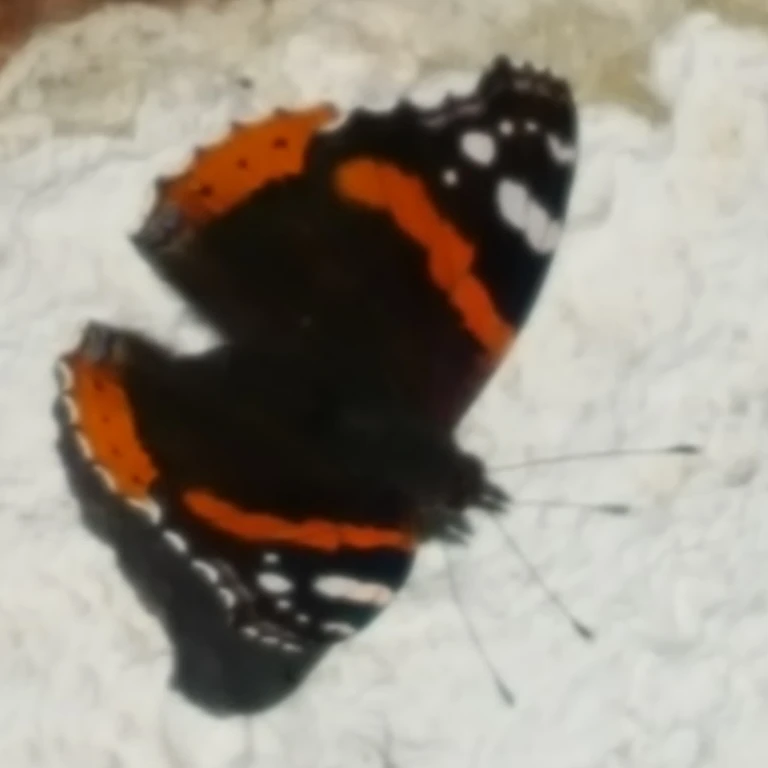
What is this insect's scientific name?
Vanessa atalanta
